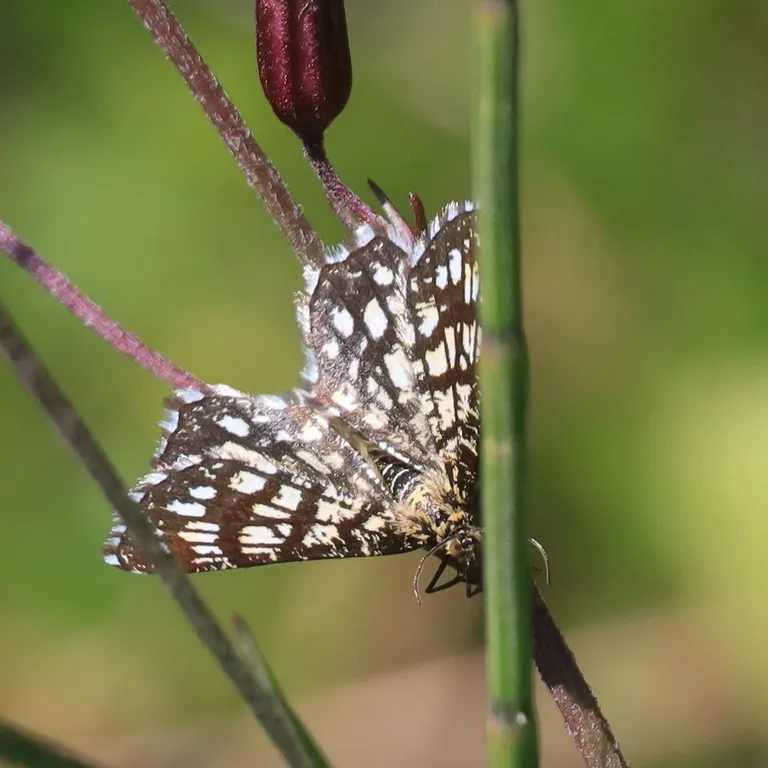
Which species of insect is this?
Chiasmia clathrata
